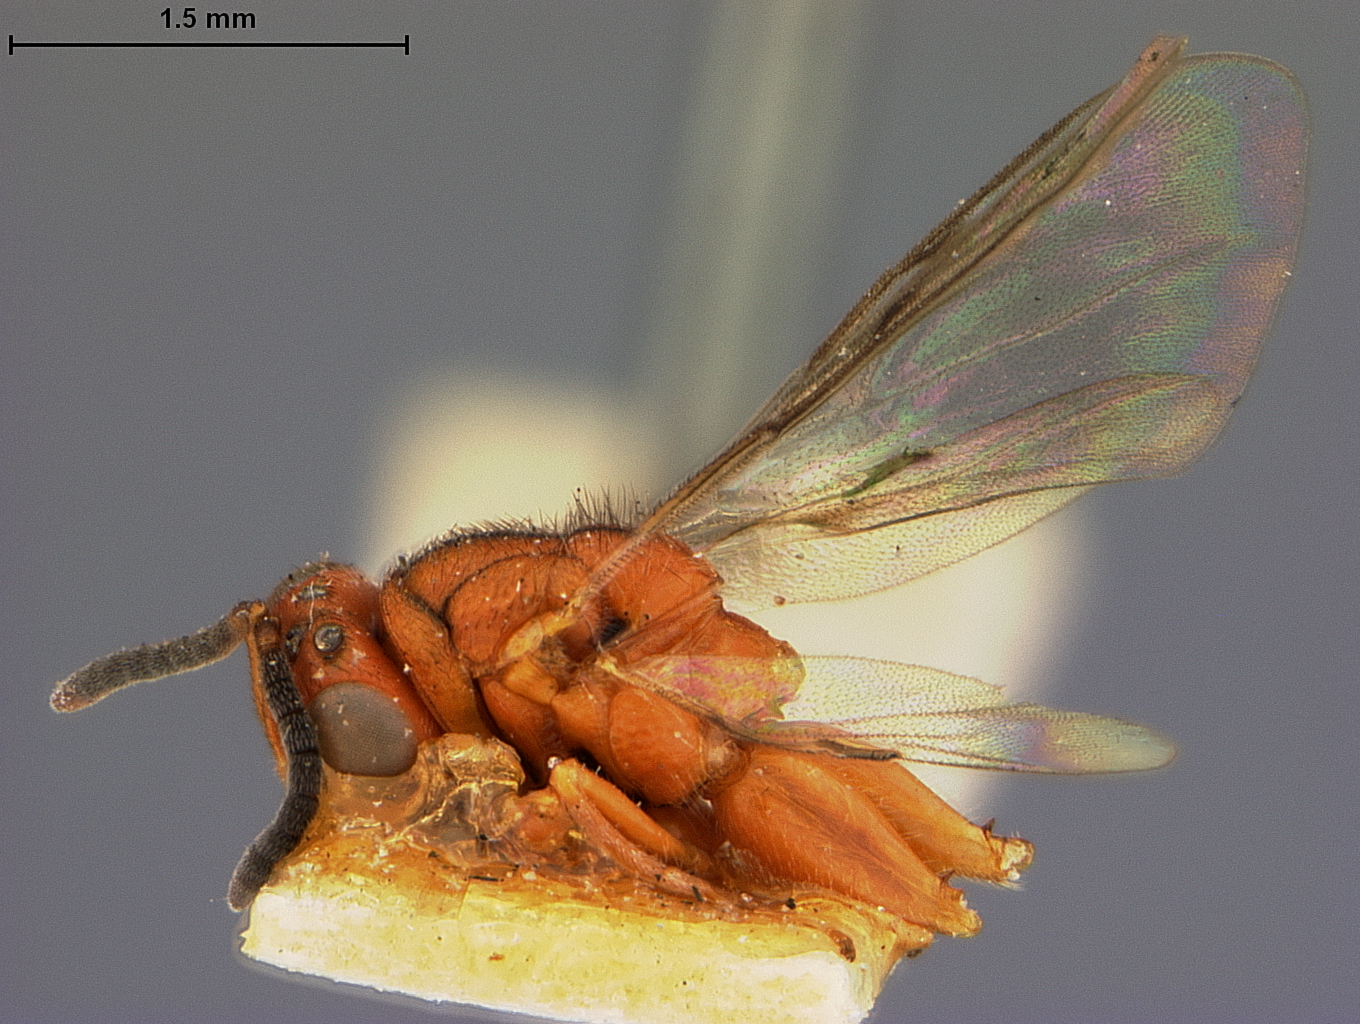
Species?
Smicra vittata
